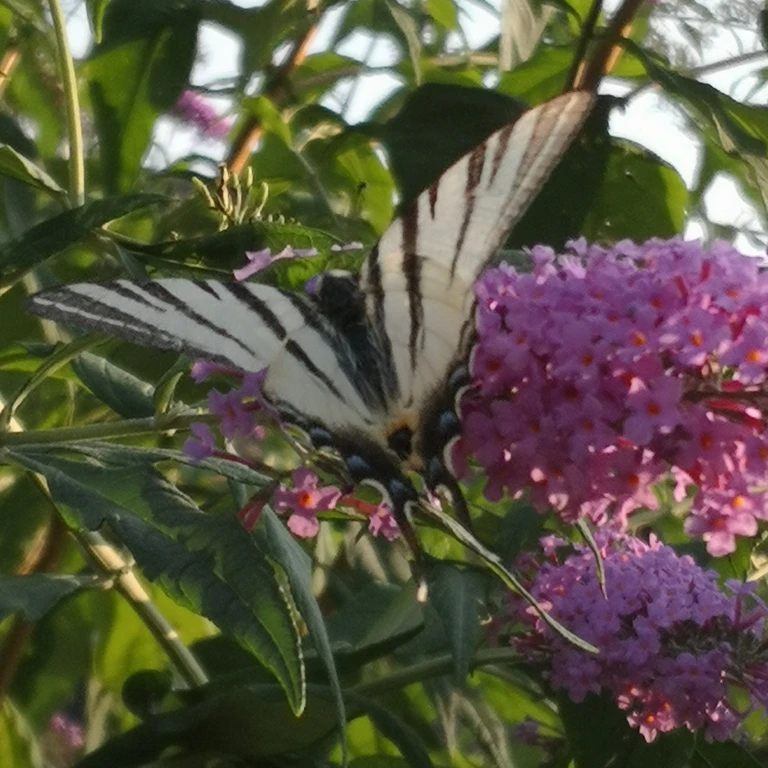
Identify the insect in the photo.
Iphiclides podalirius
